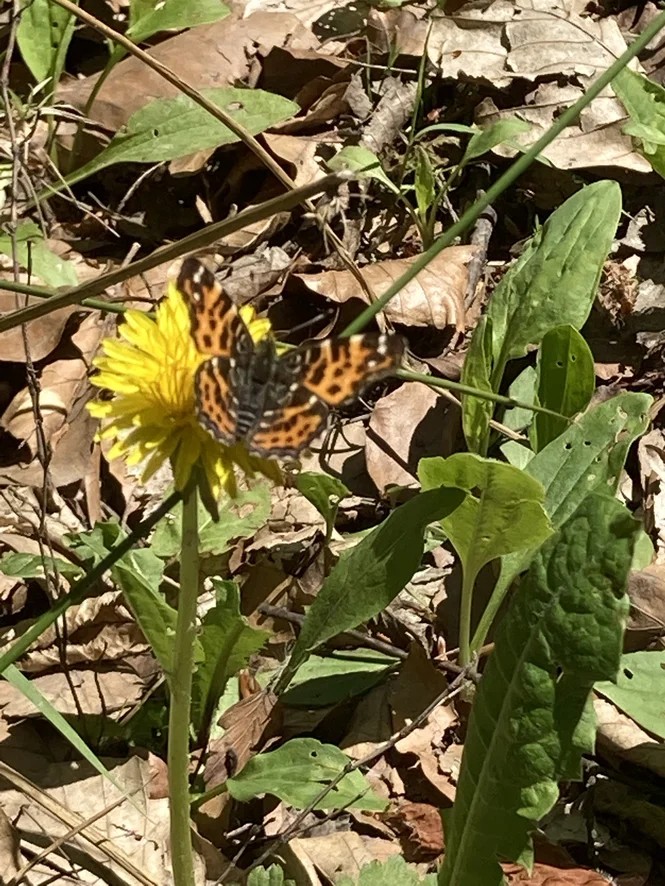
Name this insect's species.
Araschnia levana
